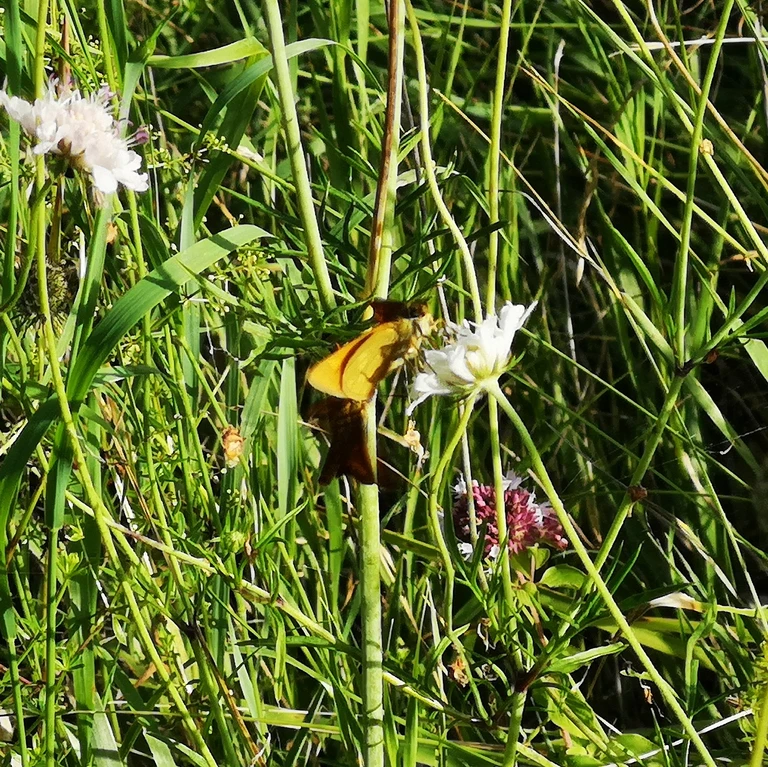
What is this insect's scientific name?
Ochlodes sylvanus (also Ochlodes venata)
